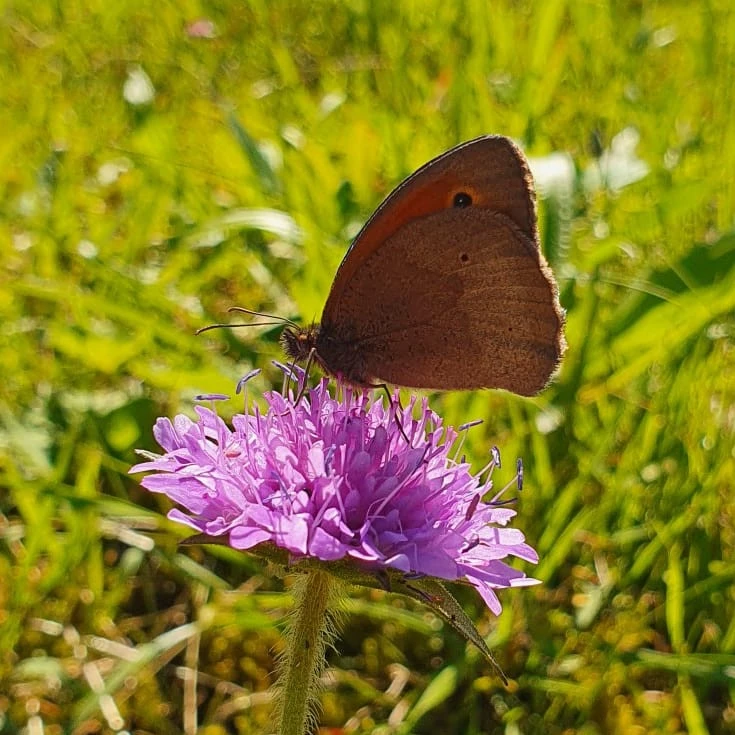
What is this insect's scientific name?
Maniola jurtina
